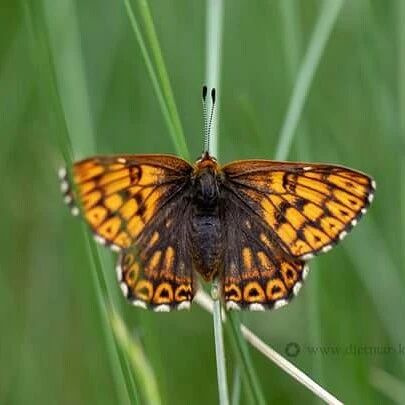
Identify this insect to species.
Hamearis lucina
